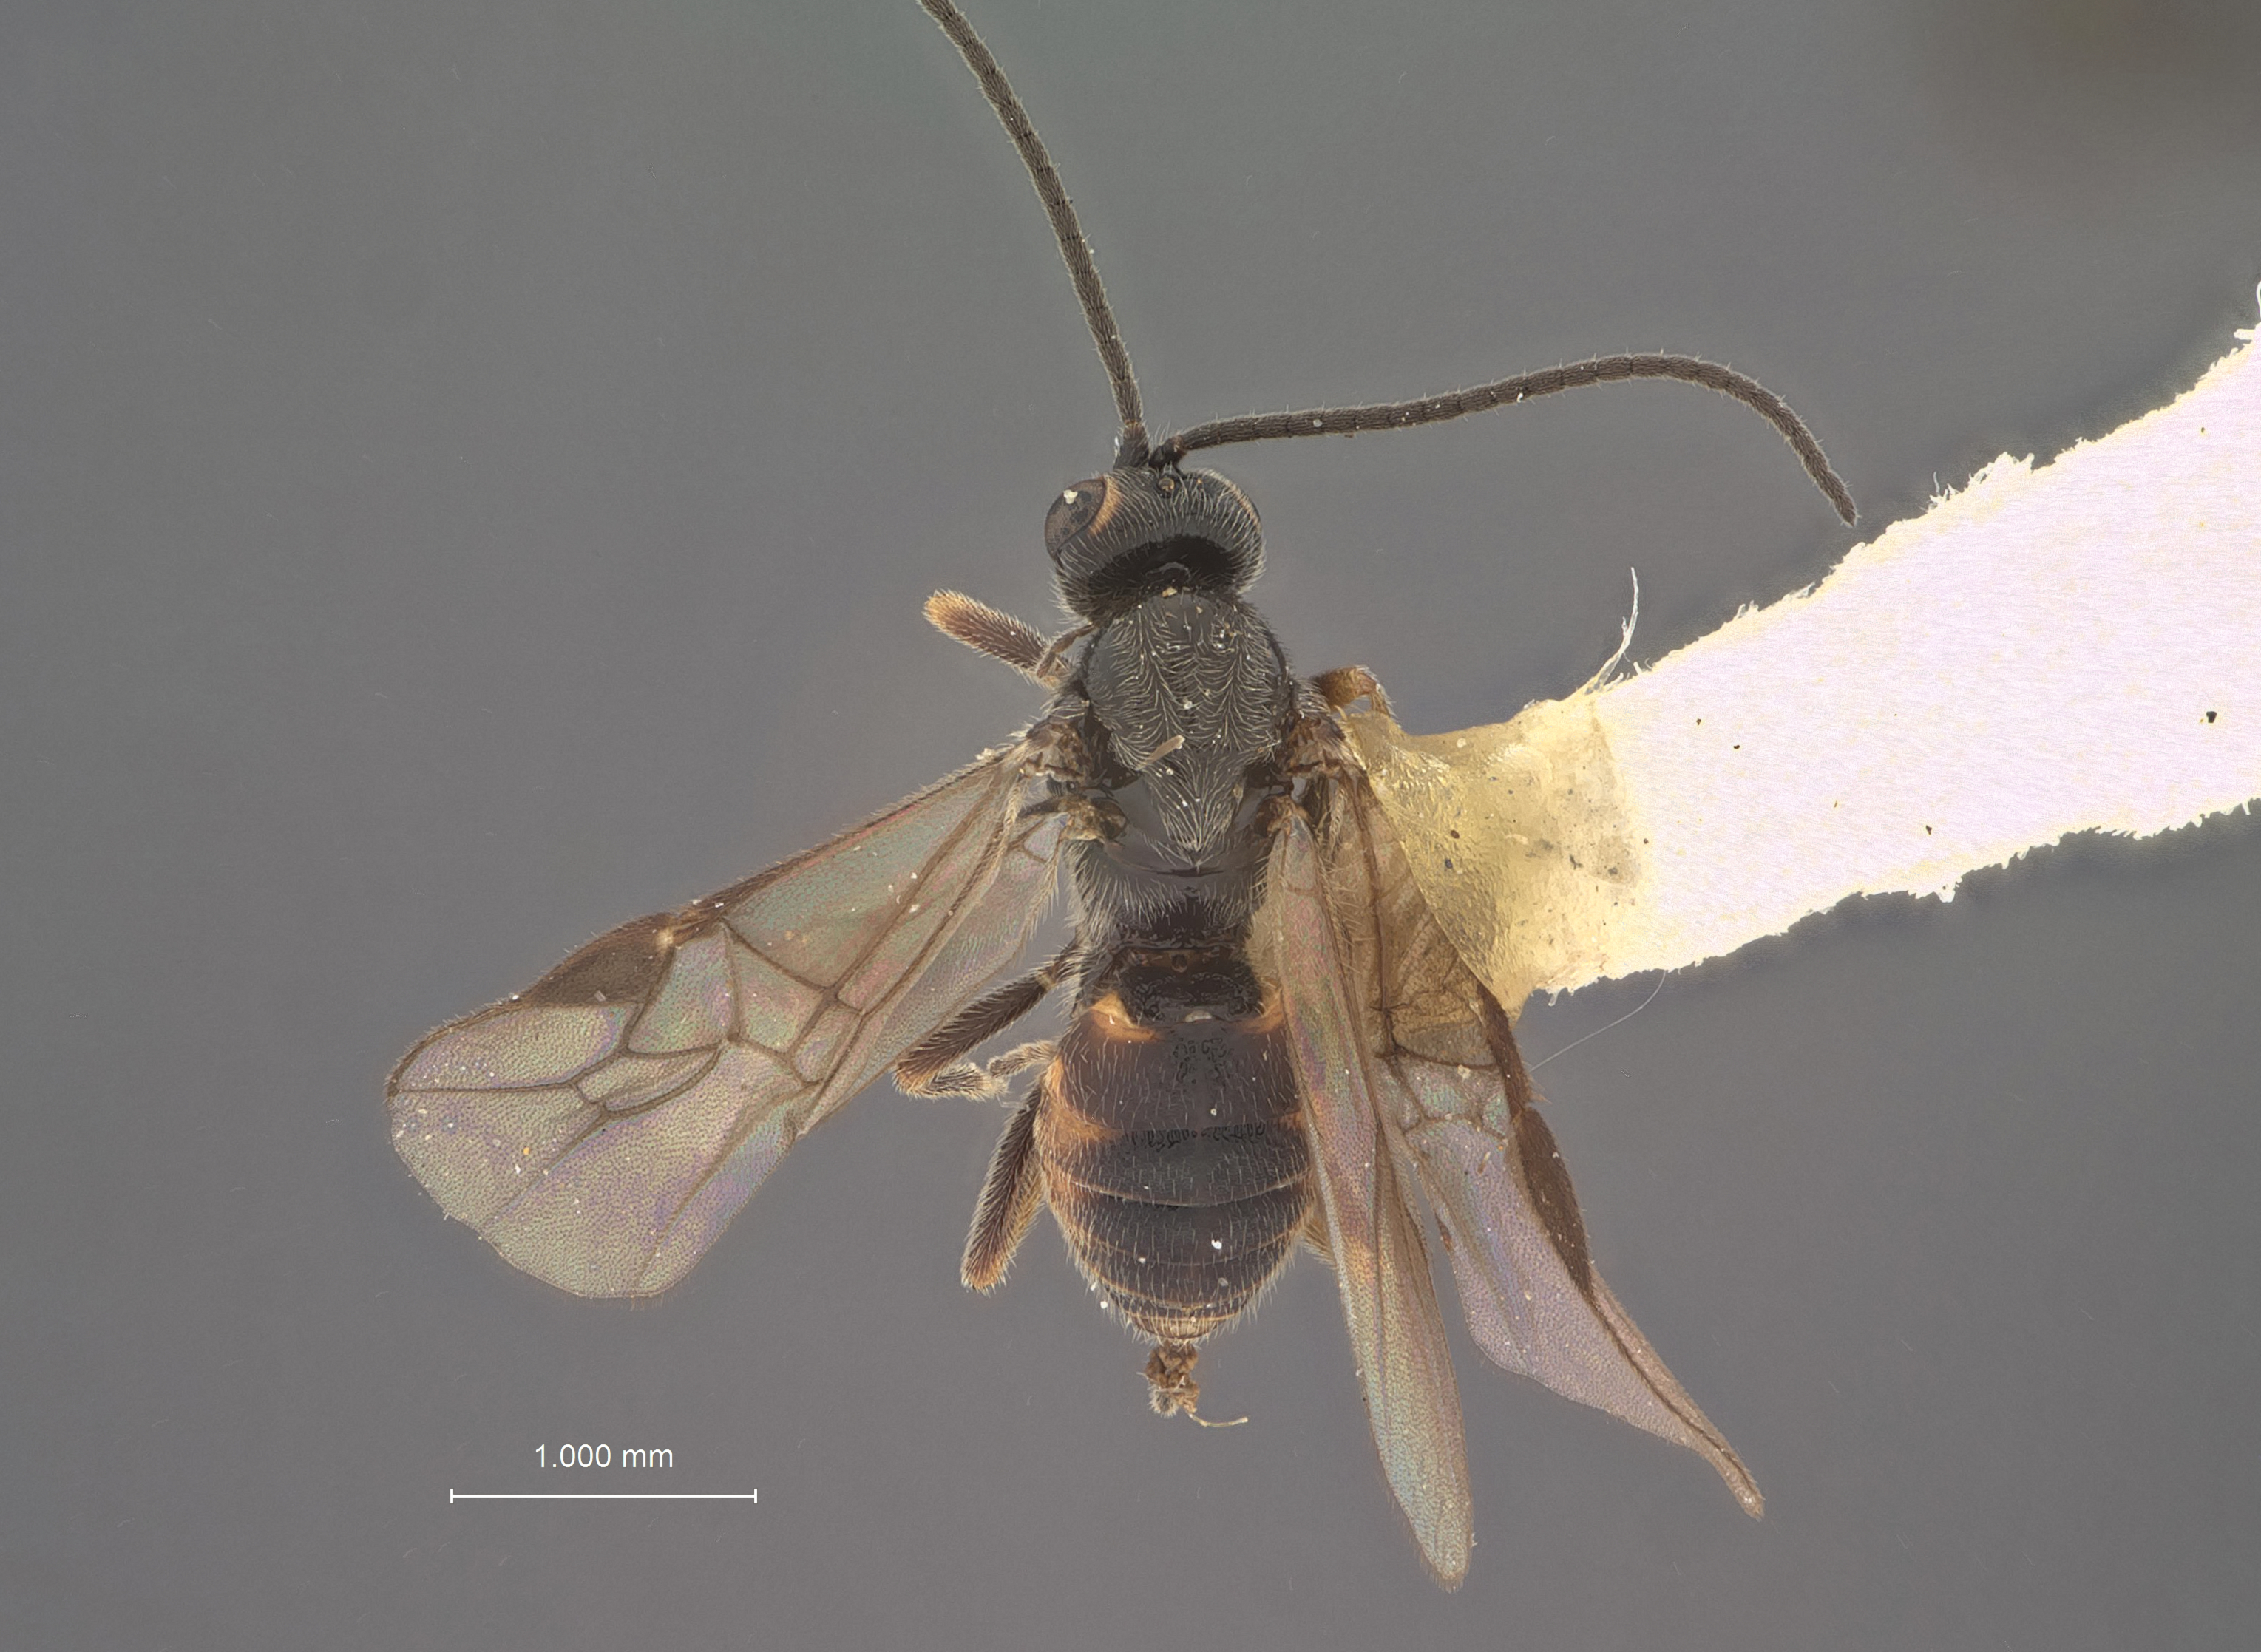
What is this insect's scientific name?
Bracon rosaceani
